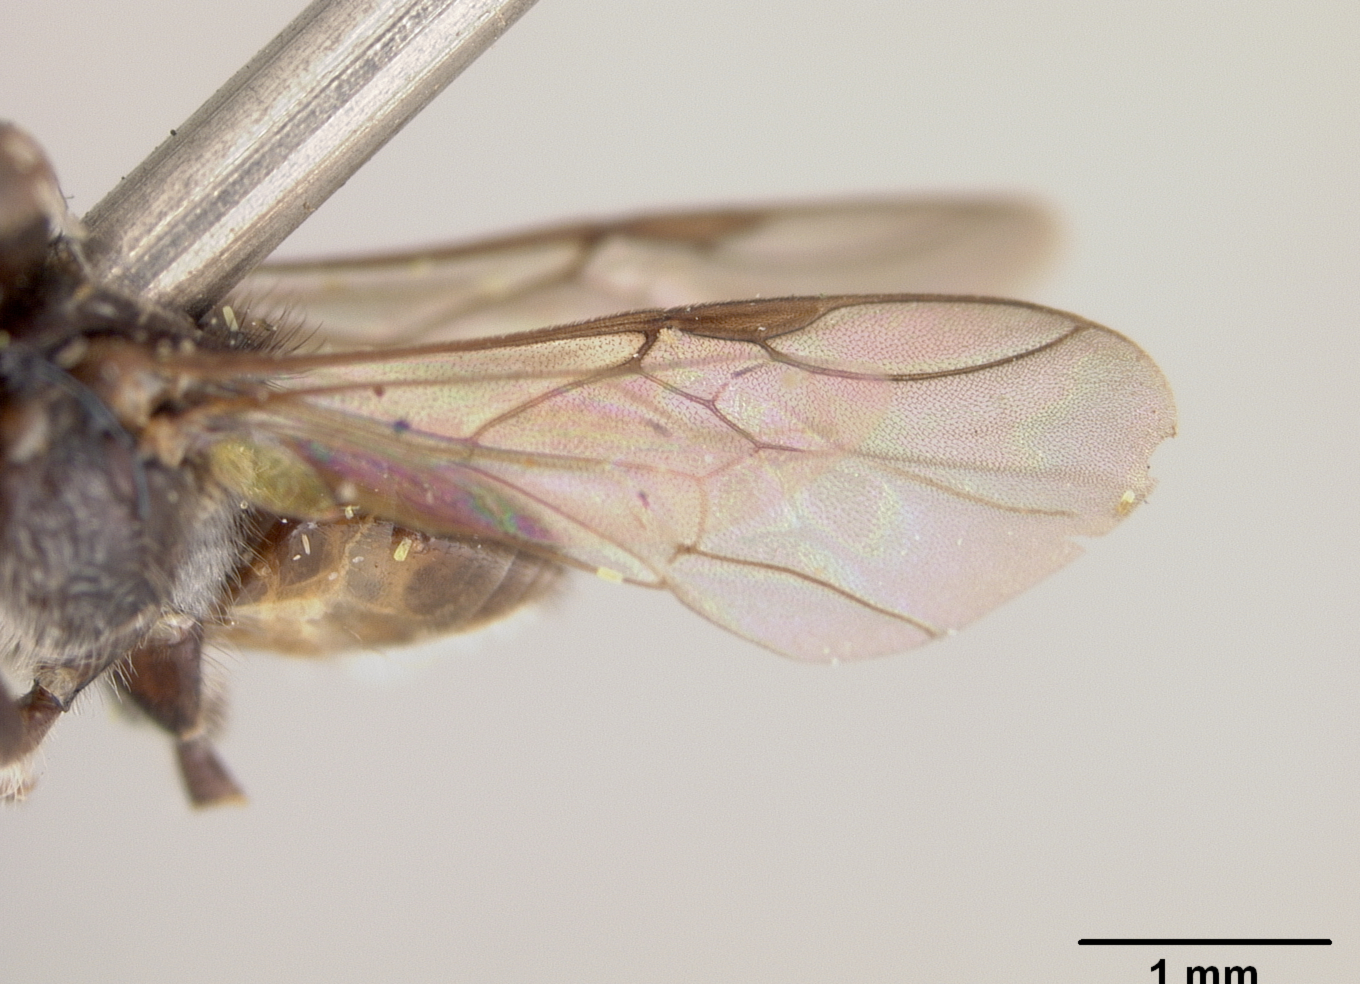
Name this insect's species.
Trigona argyrea
